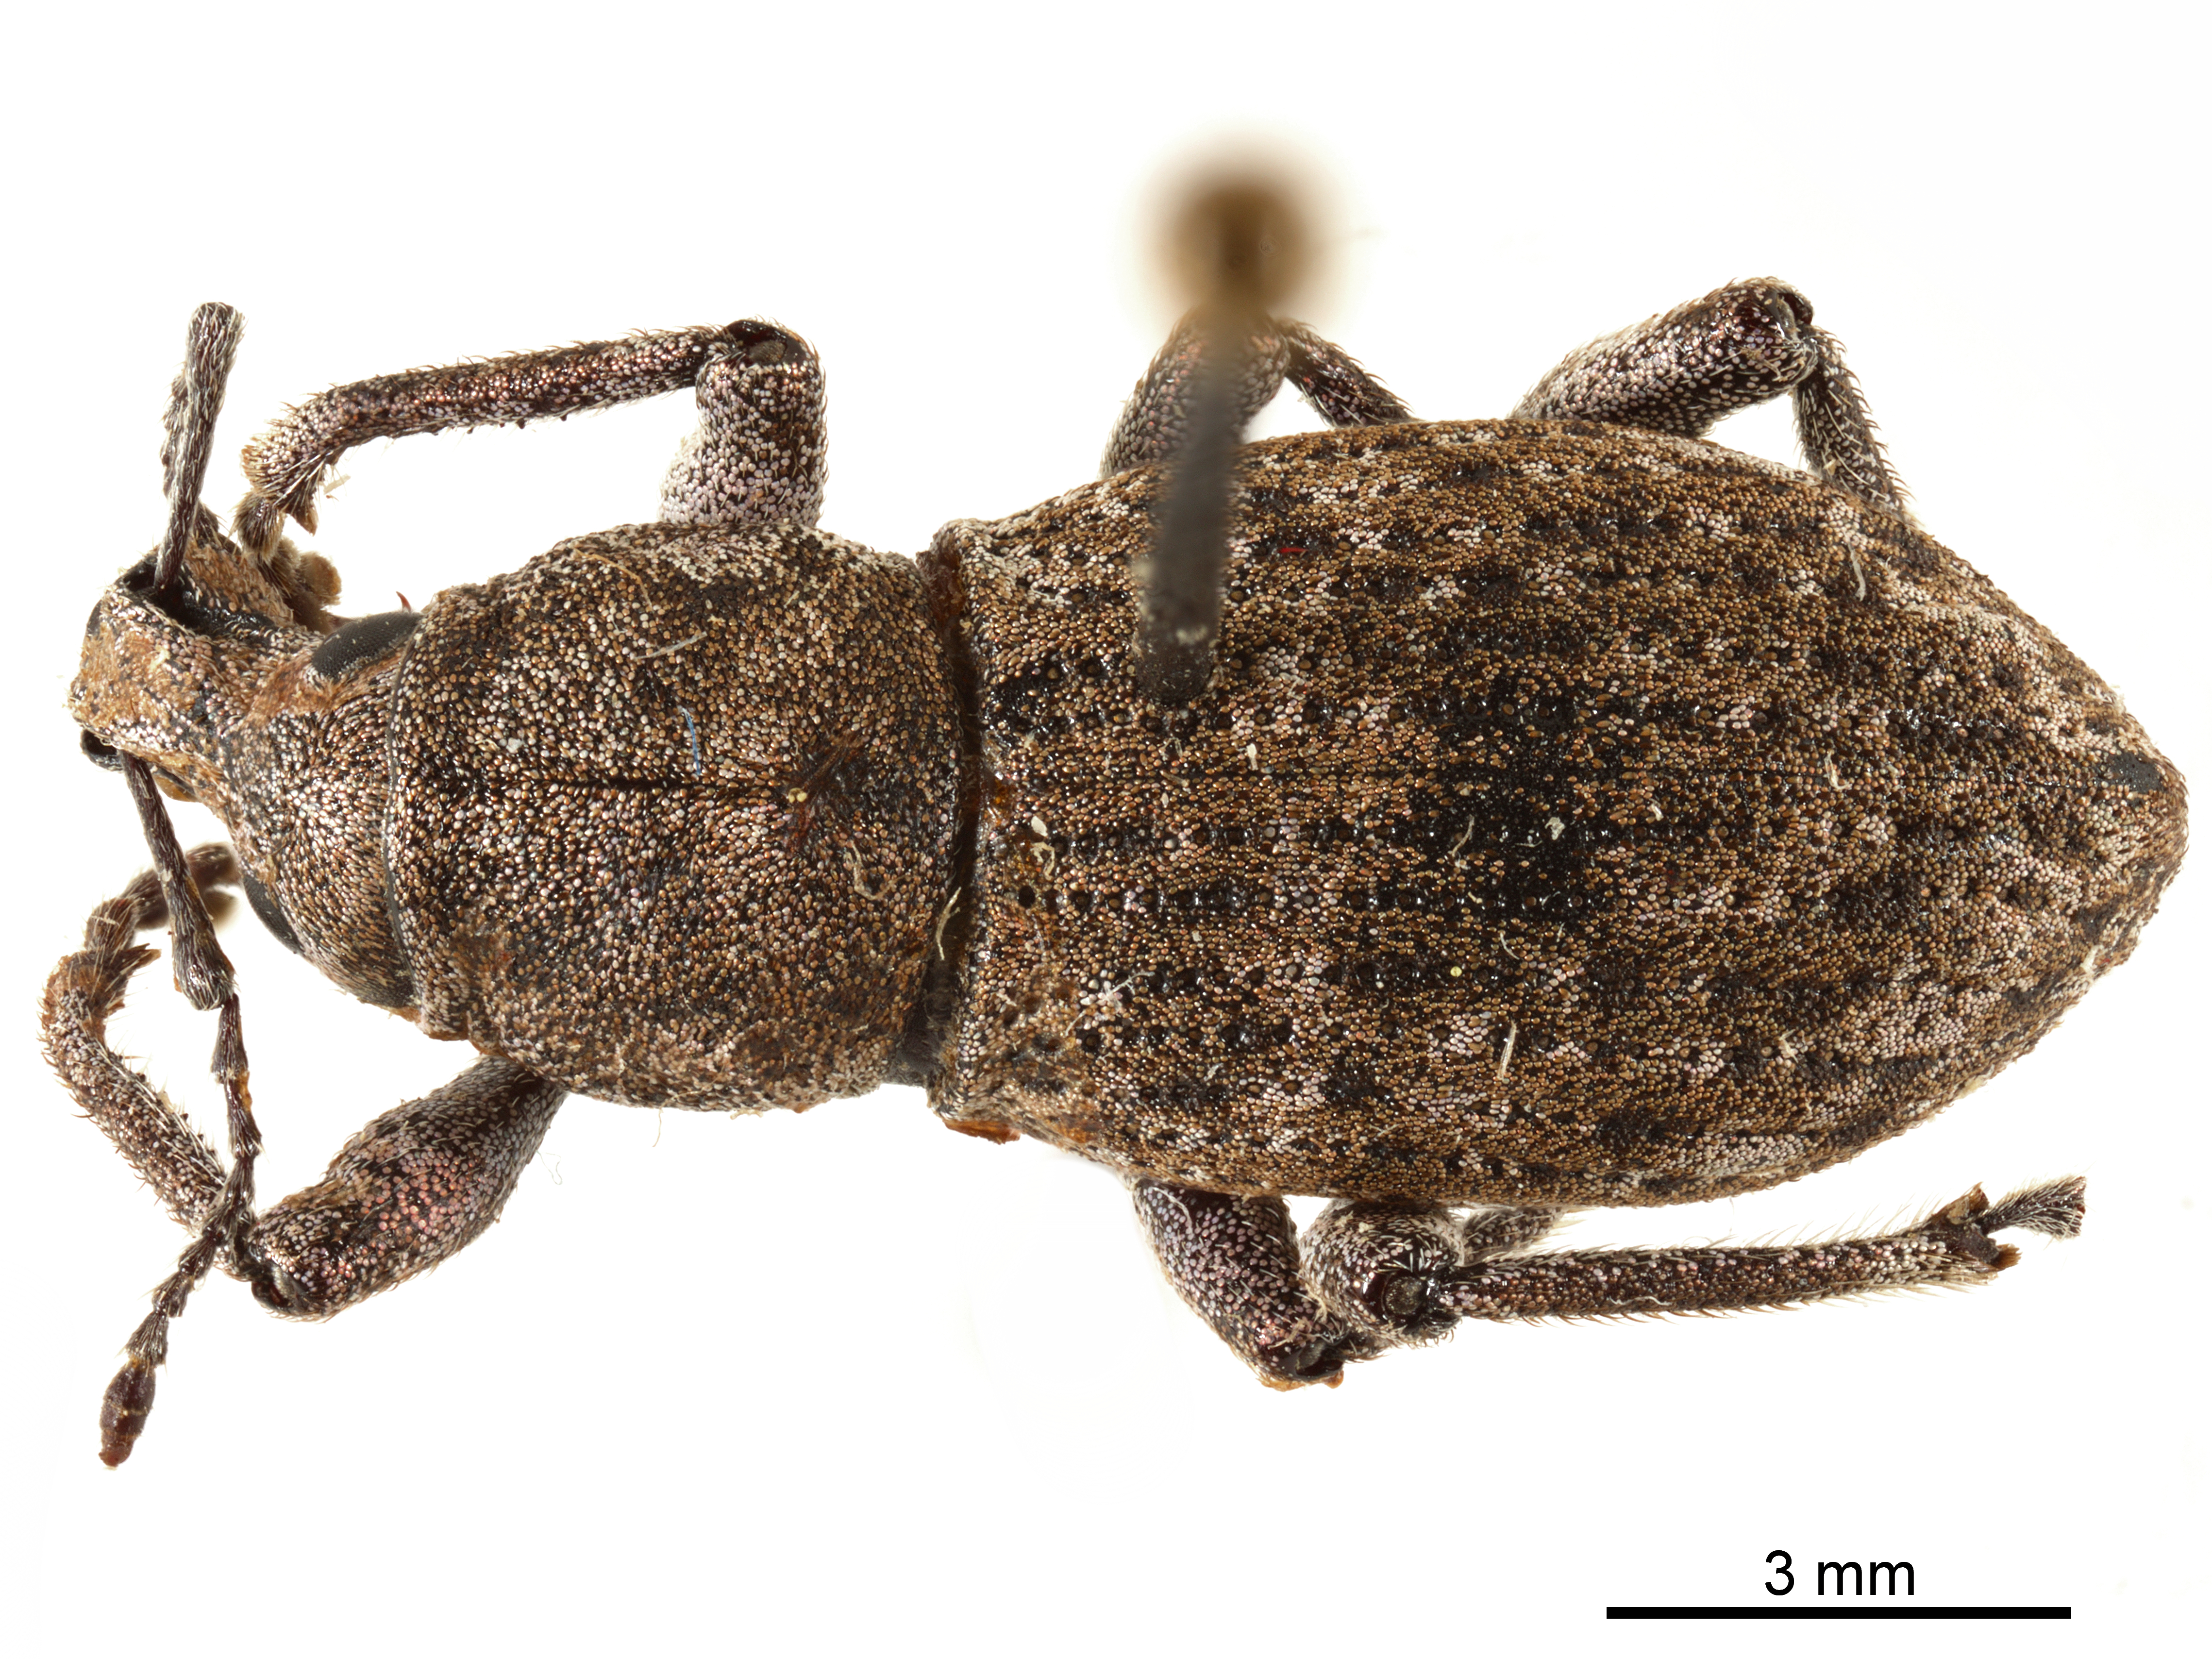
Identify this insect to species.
Dyslobus lecontei (also Lepesoma lecontei)
